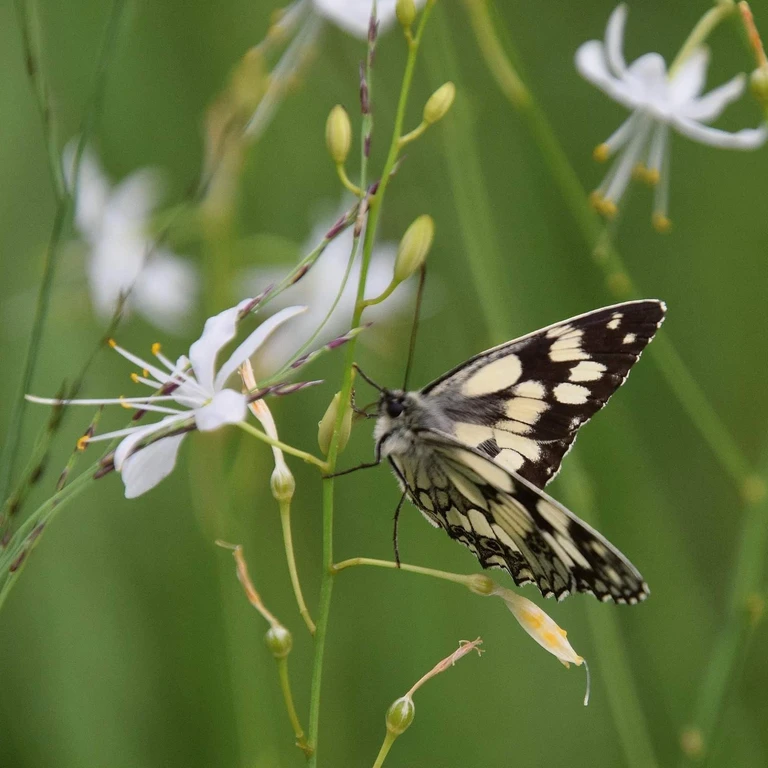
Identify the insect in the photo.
Melanargia galathea
